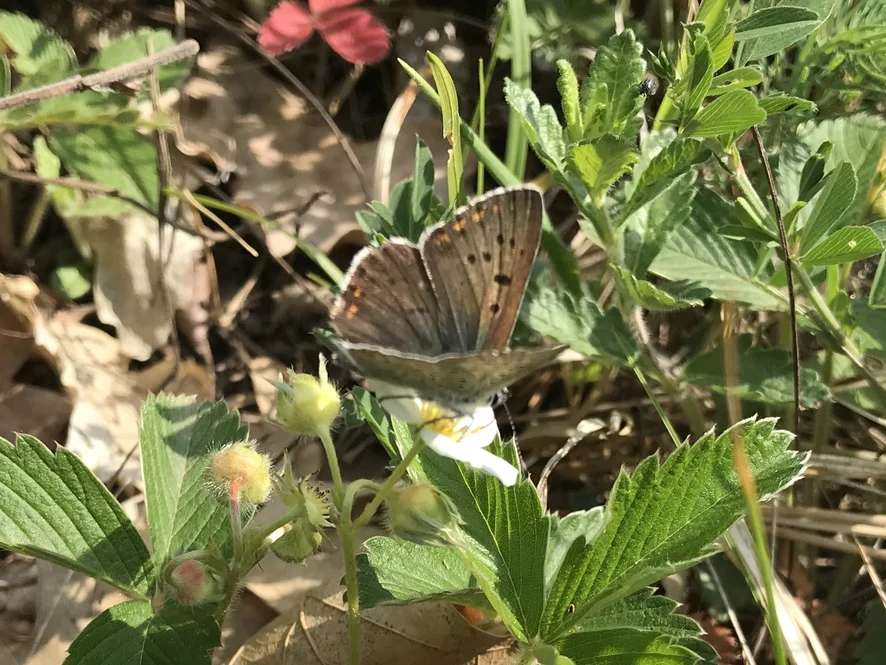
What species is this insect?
Lycaena tityrus (also Loweia tityrus)
